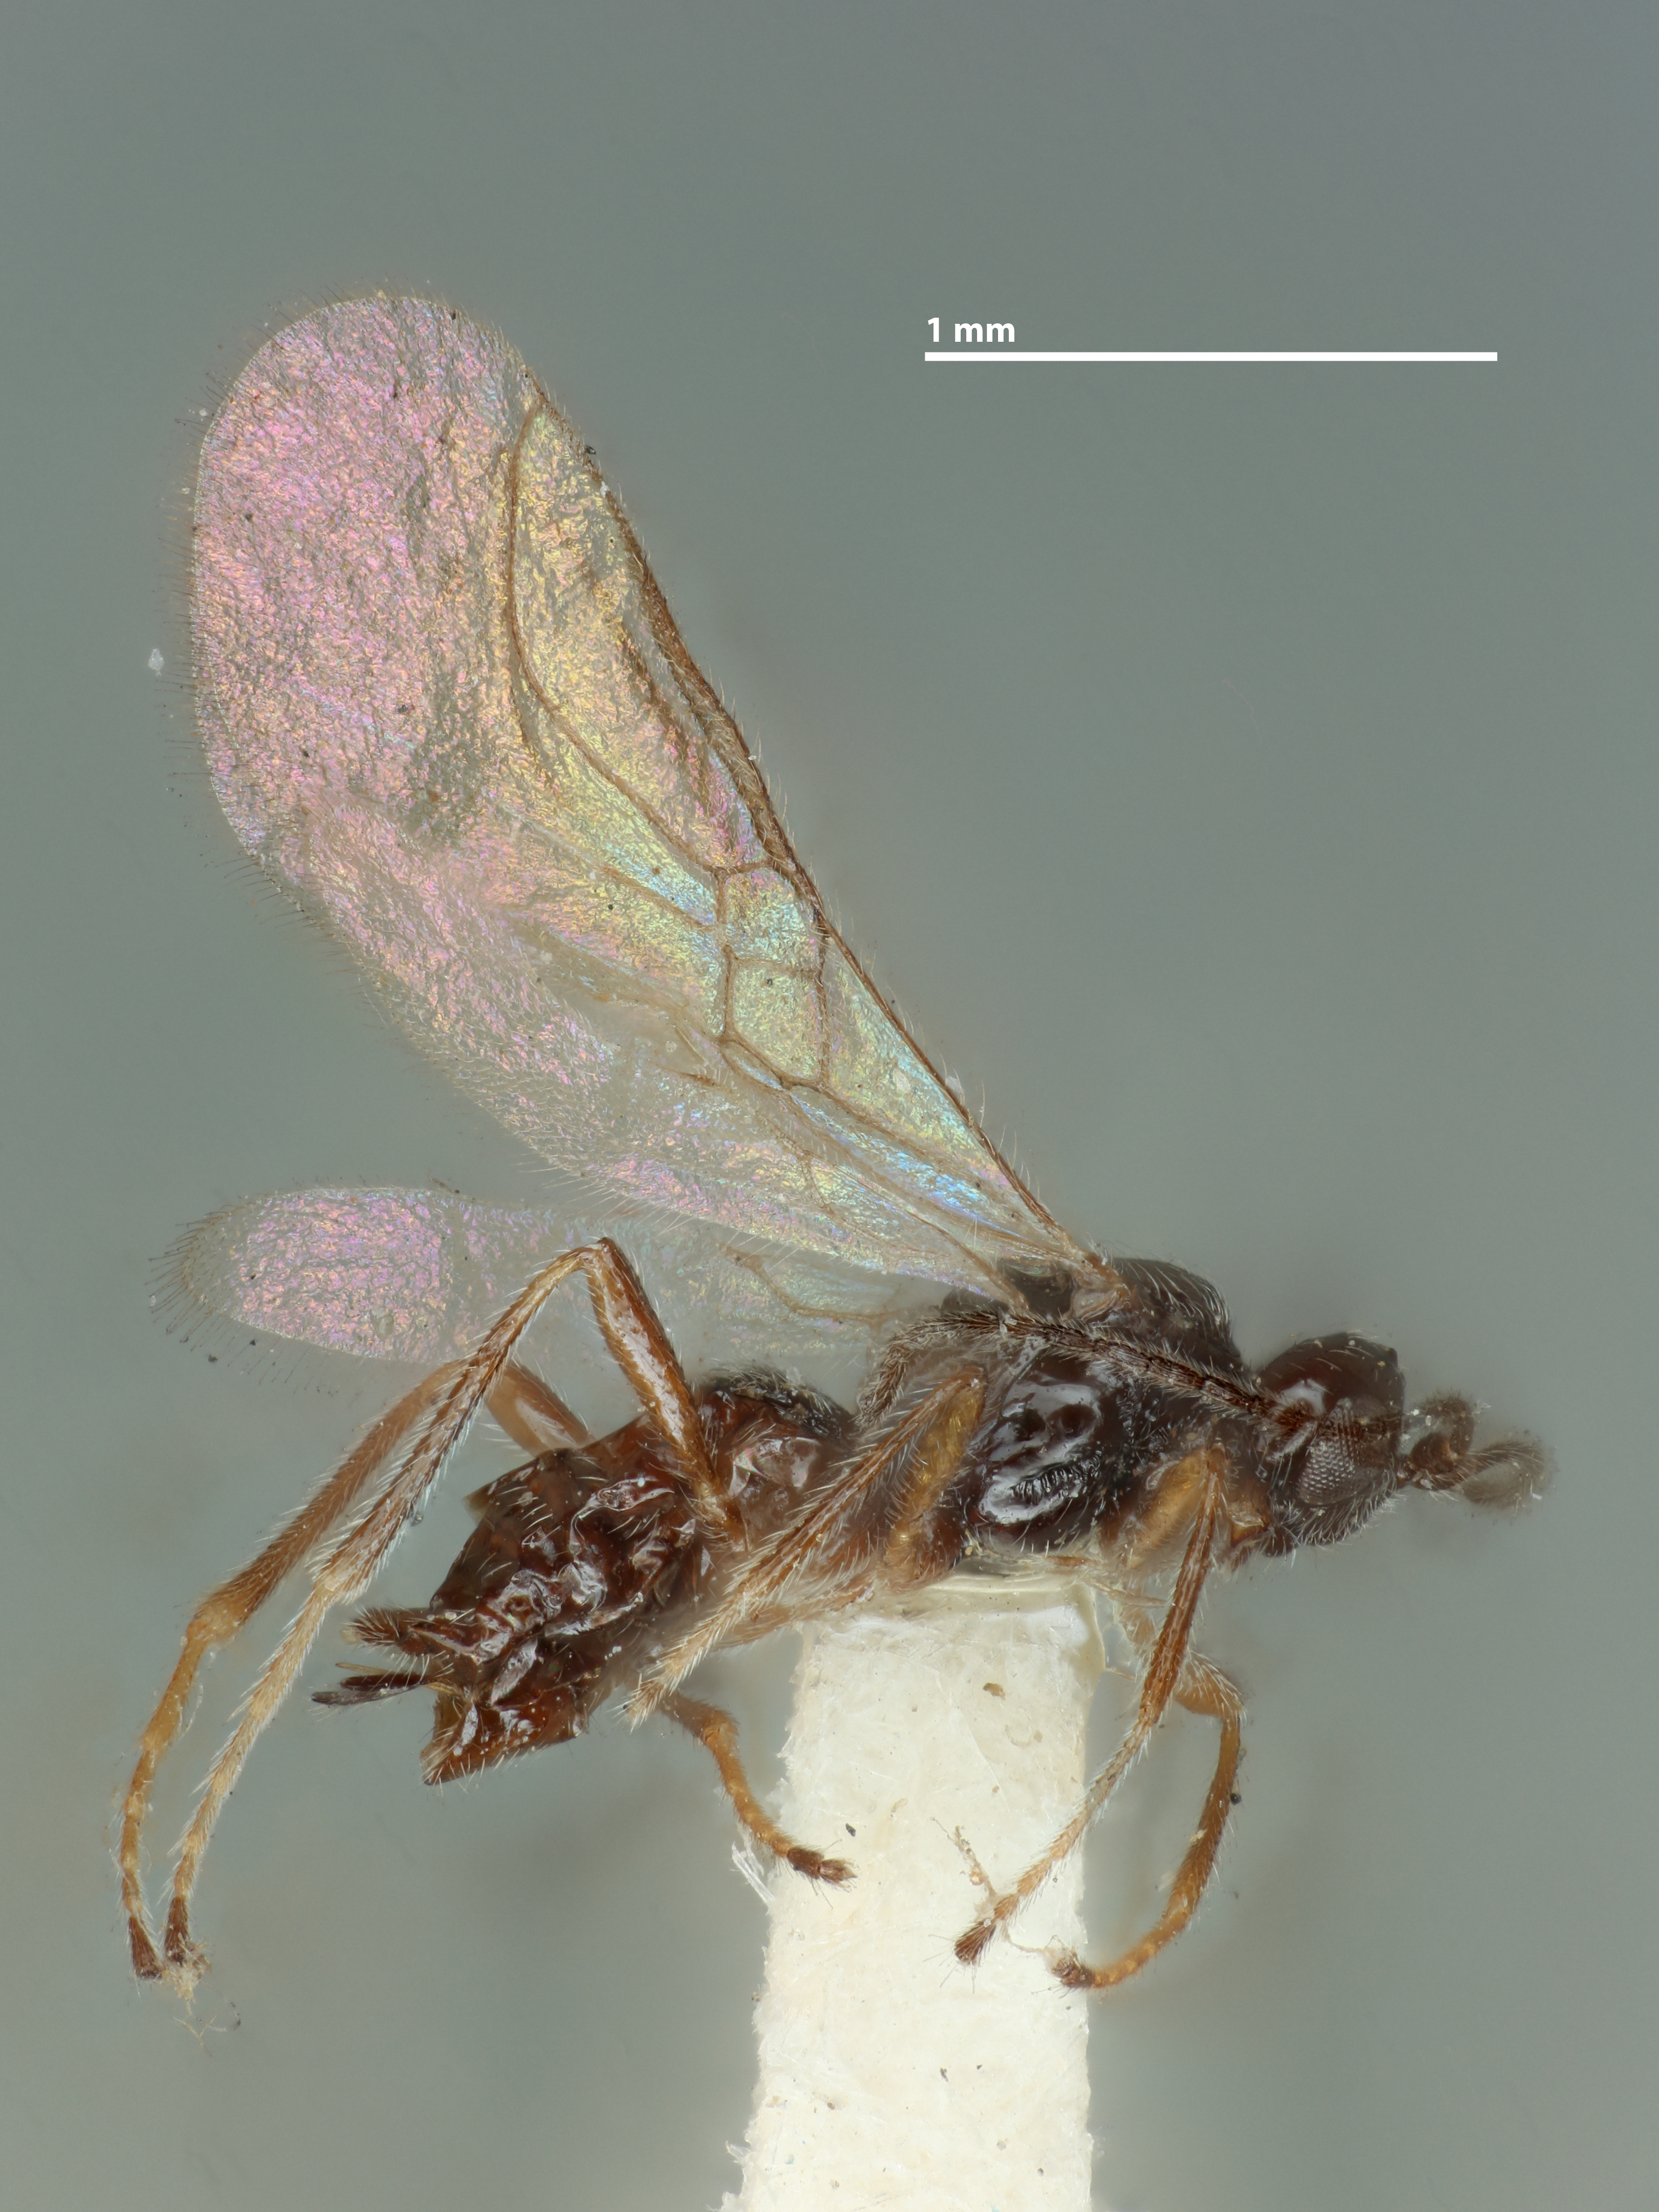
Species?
Gyrocampa alaskensis
